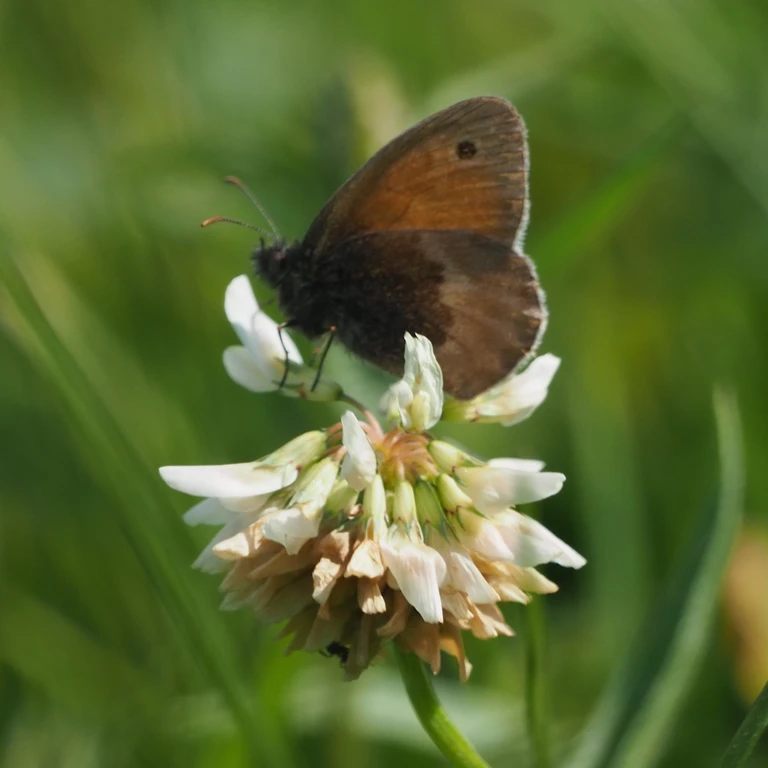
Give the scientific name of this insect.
Coenonympha pamphilus
